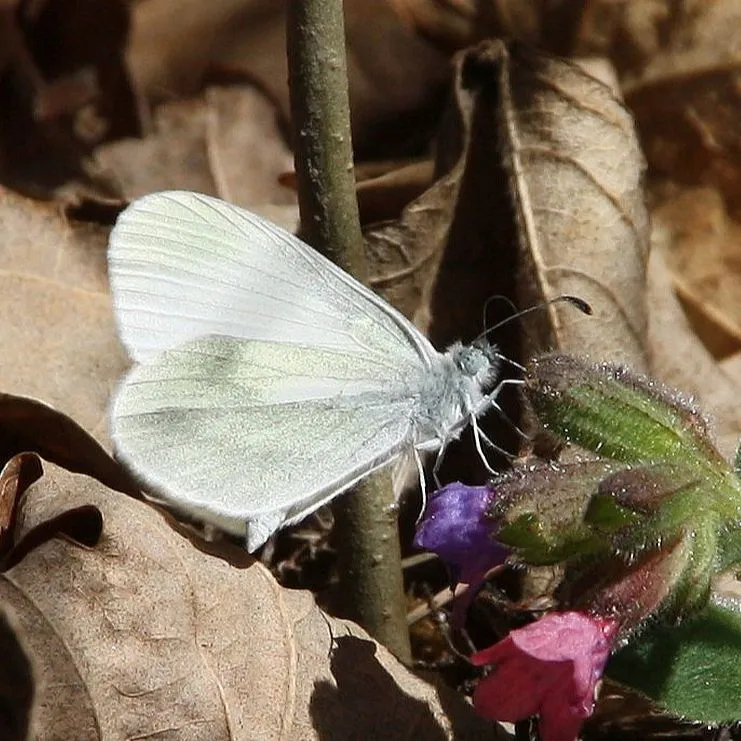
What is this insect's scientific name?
Leptidea sinapis/juvernica
